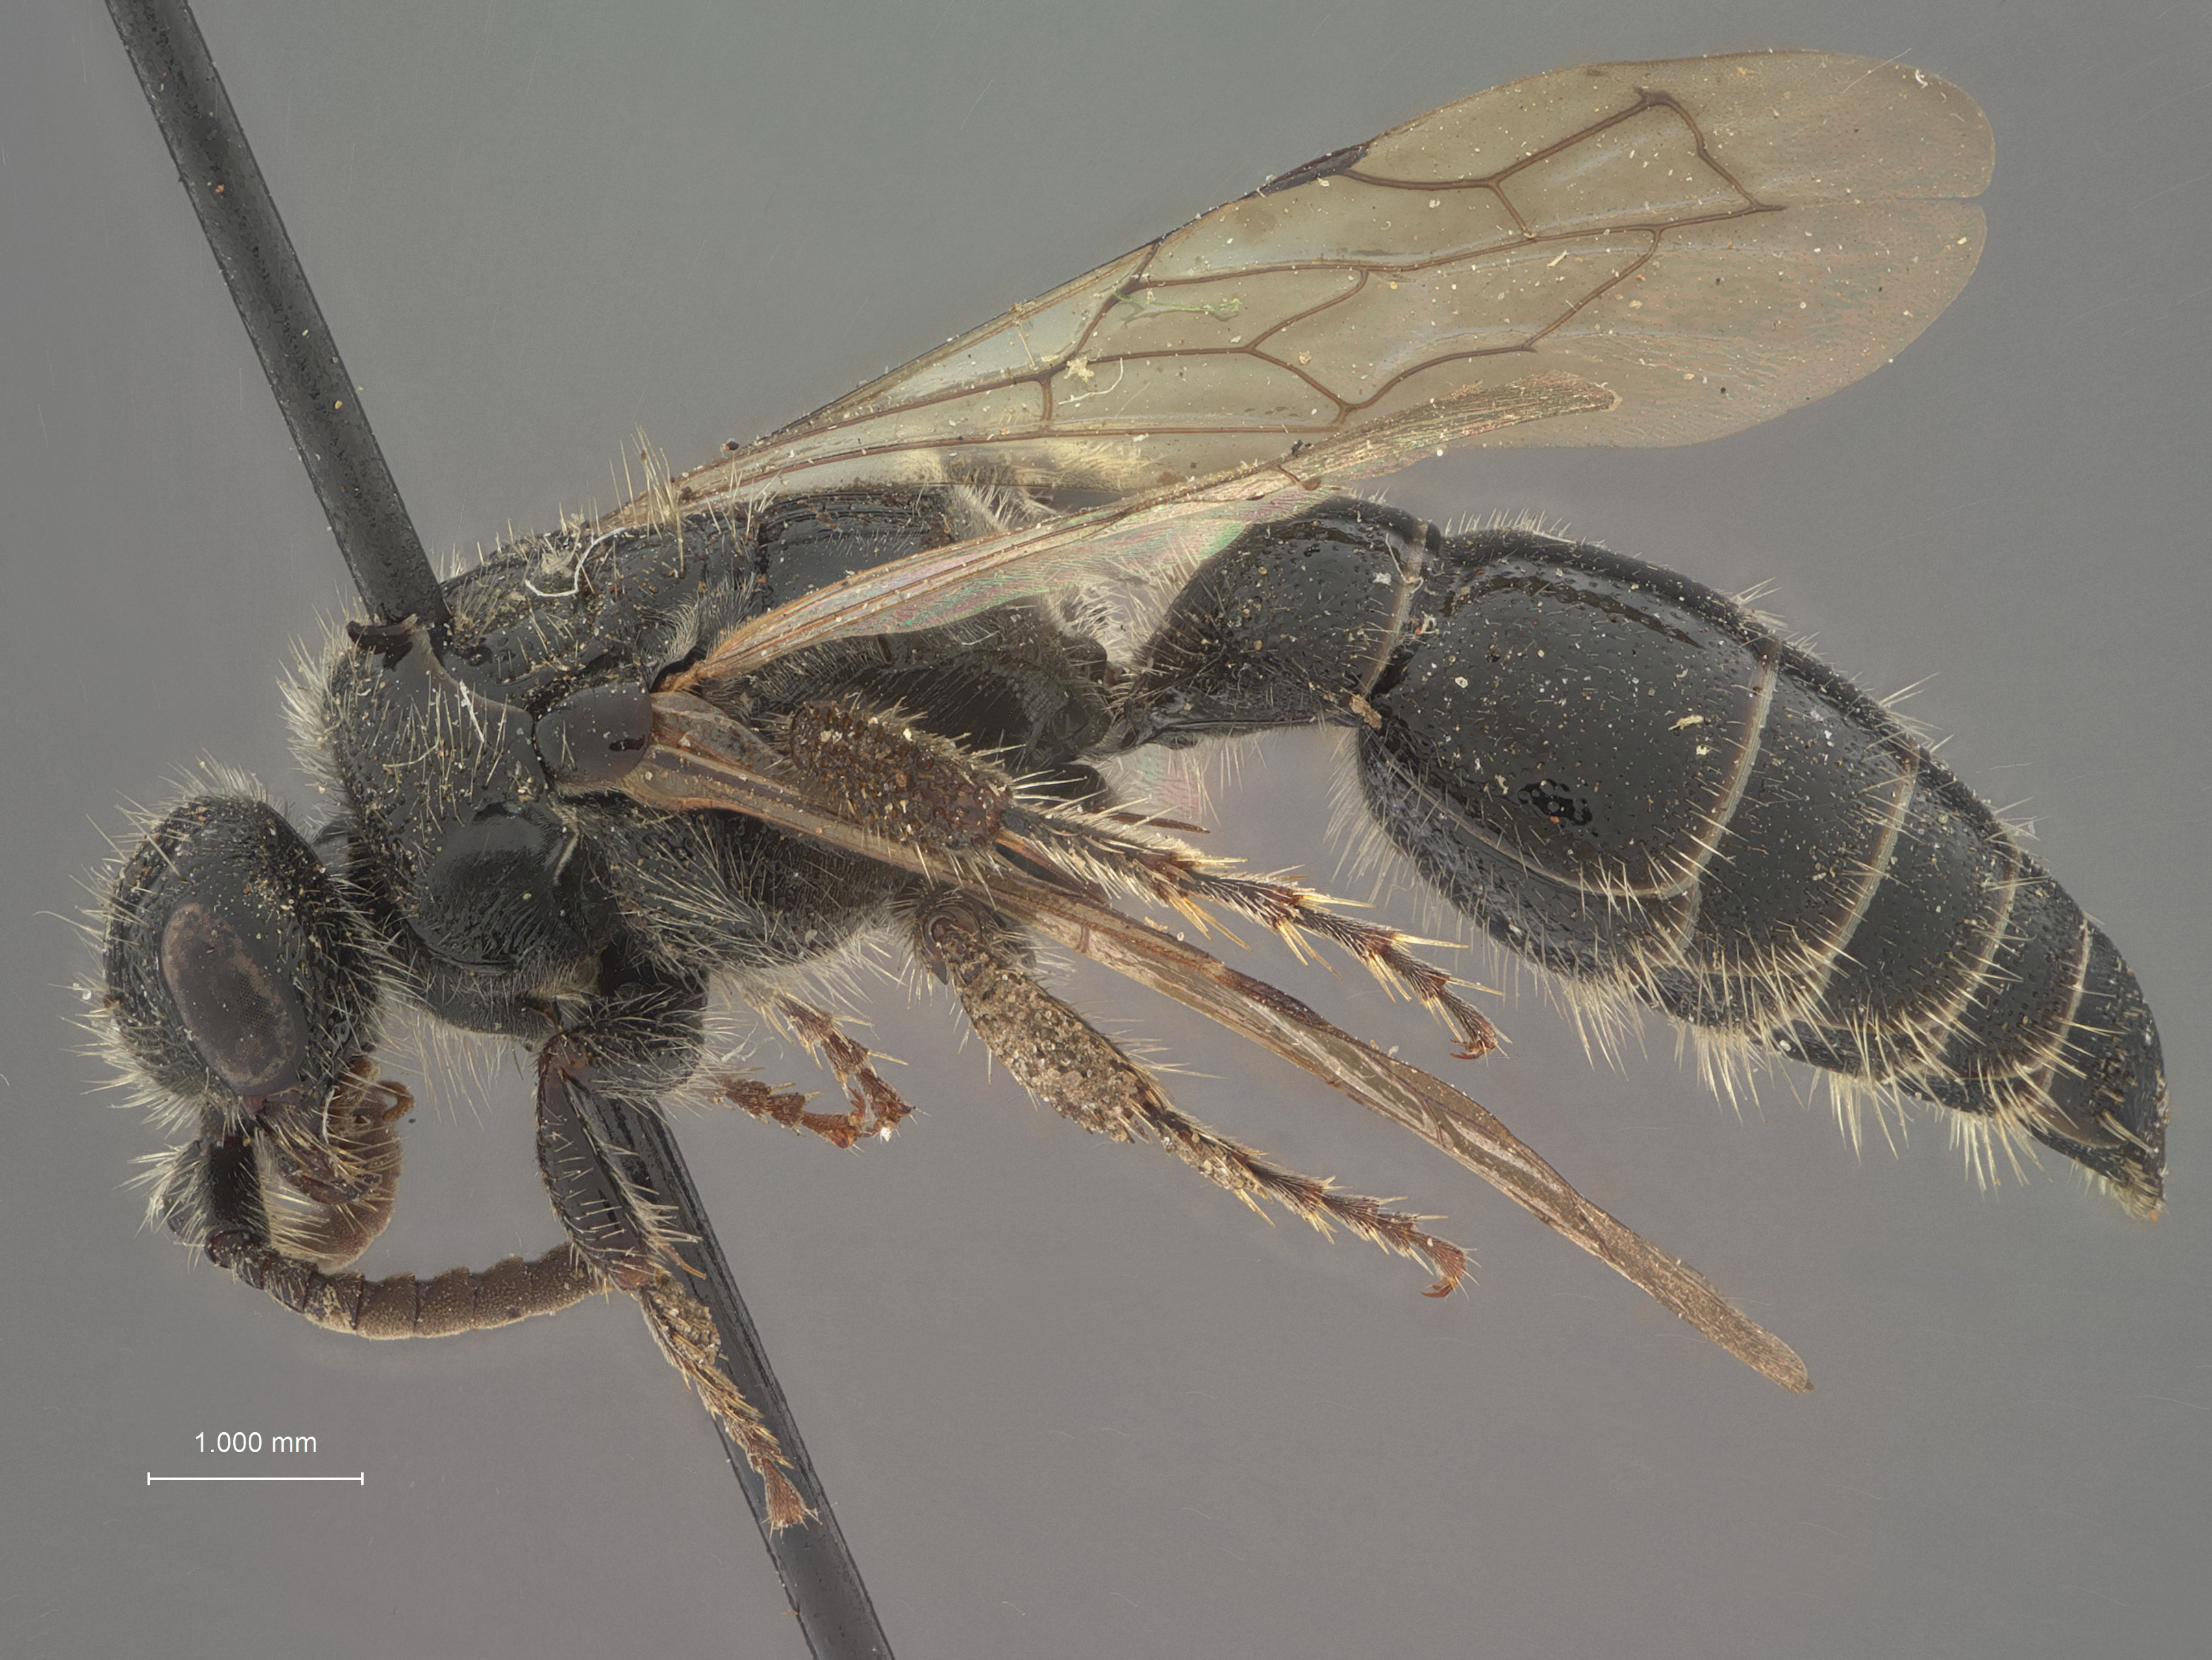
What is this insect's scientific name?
Tiphia atlantis
